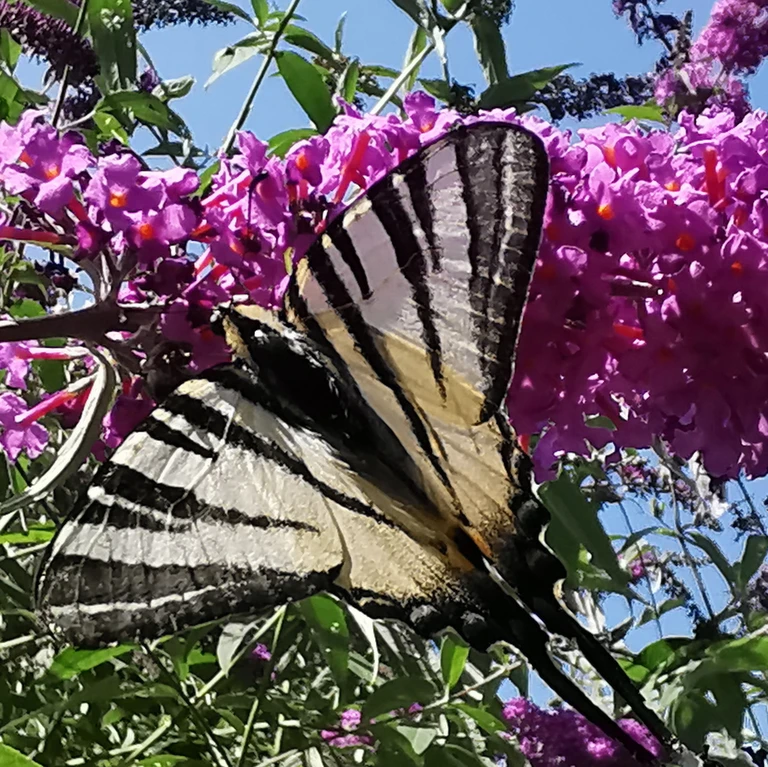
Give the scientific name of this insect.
Iphiclides podalirius
